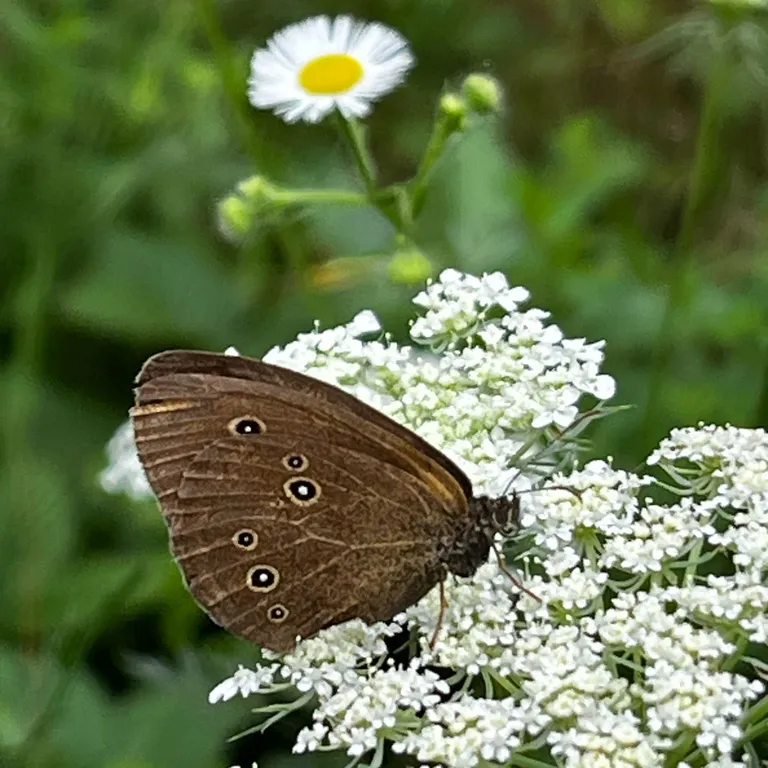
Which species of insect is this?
Aphantopus hyperantus
